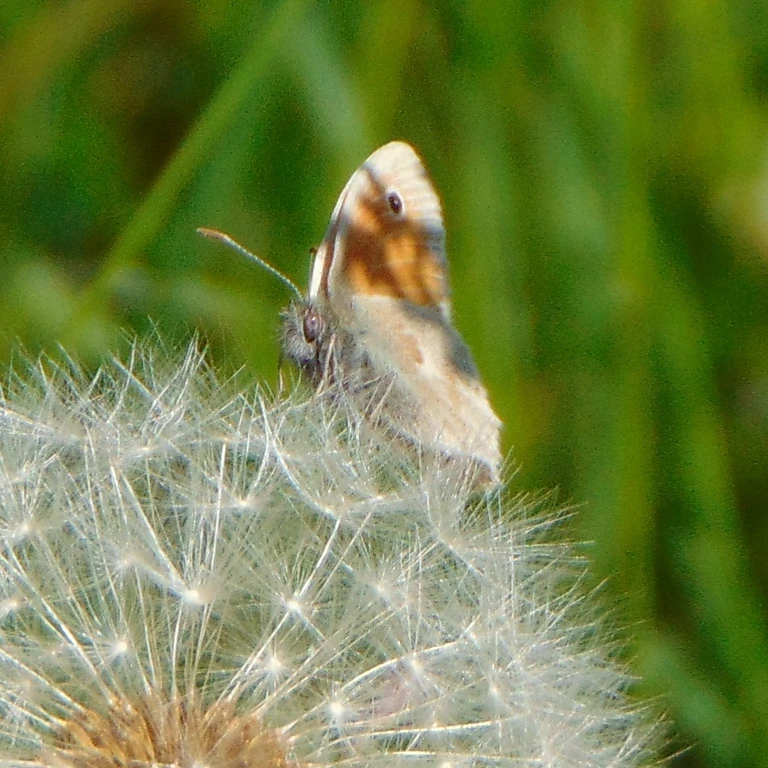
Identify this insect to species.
Coenonympha pamphilus
